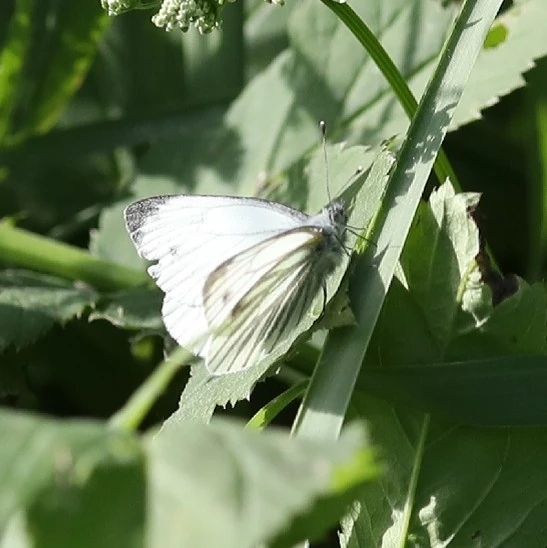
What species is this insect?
Pieris napi
